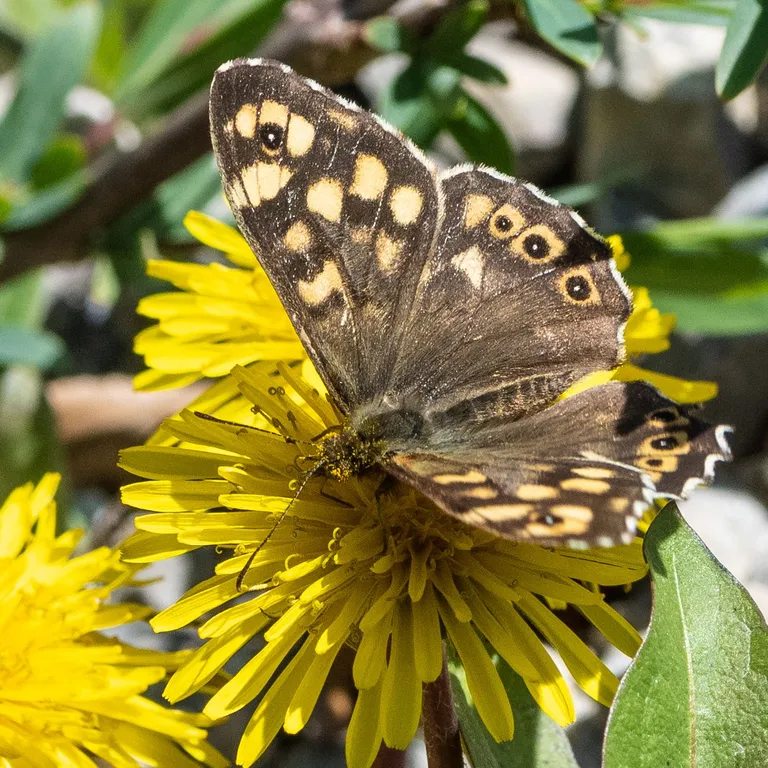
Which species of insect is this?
Pararge aegeria
